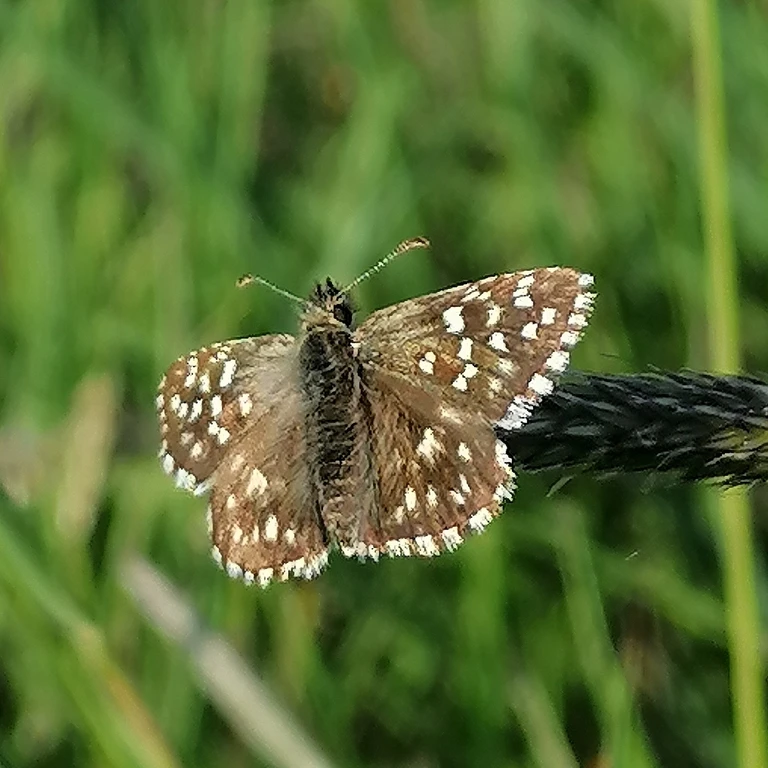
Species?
Pyrgus malvae
